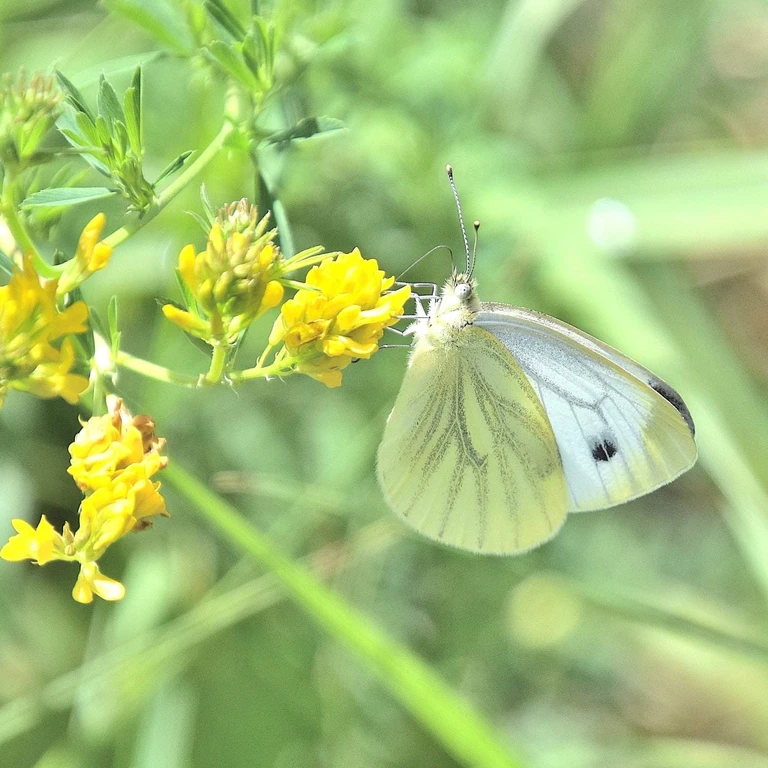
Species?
Pieris napi
